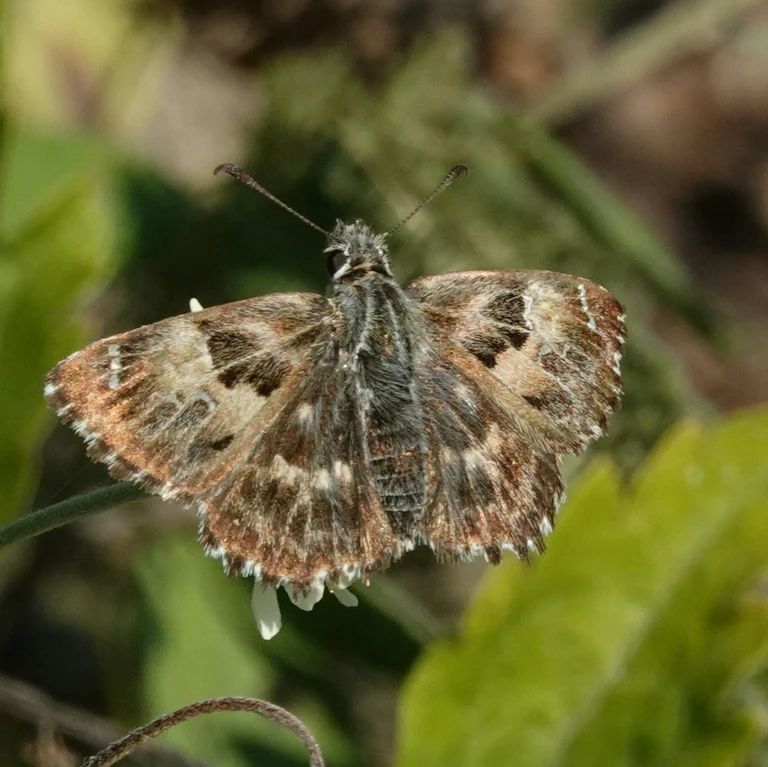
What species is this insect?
Carcharodus alceae
